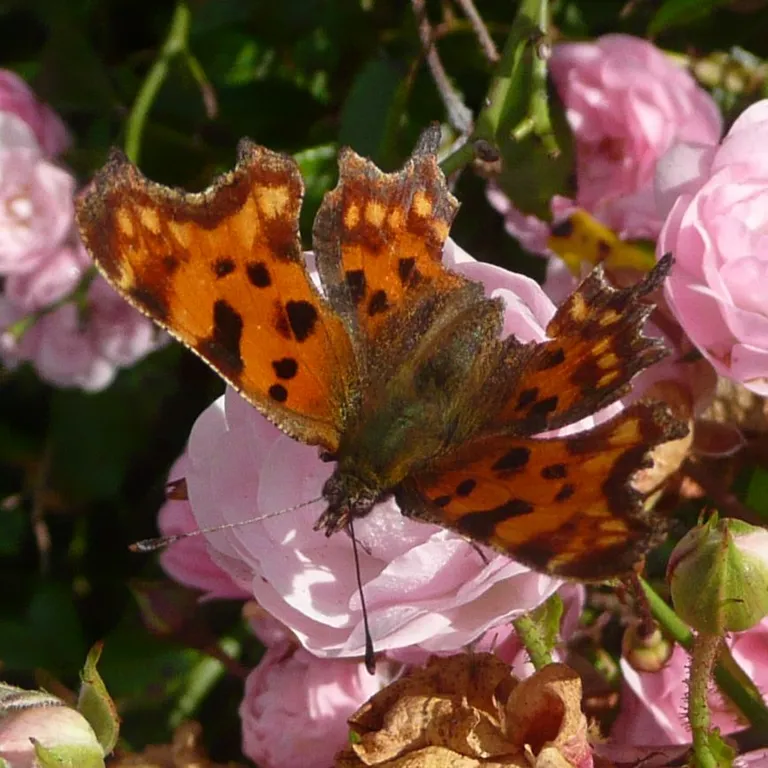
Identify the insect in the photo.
Polygonia c-album
